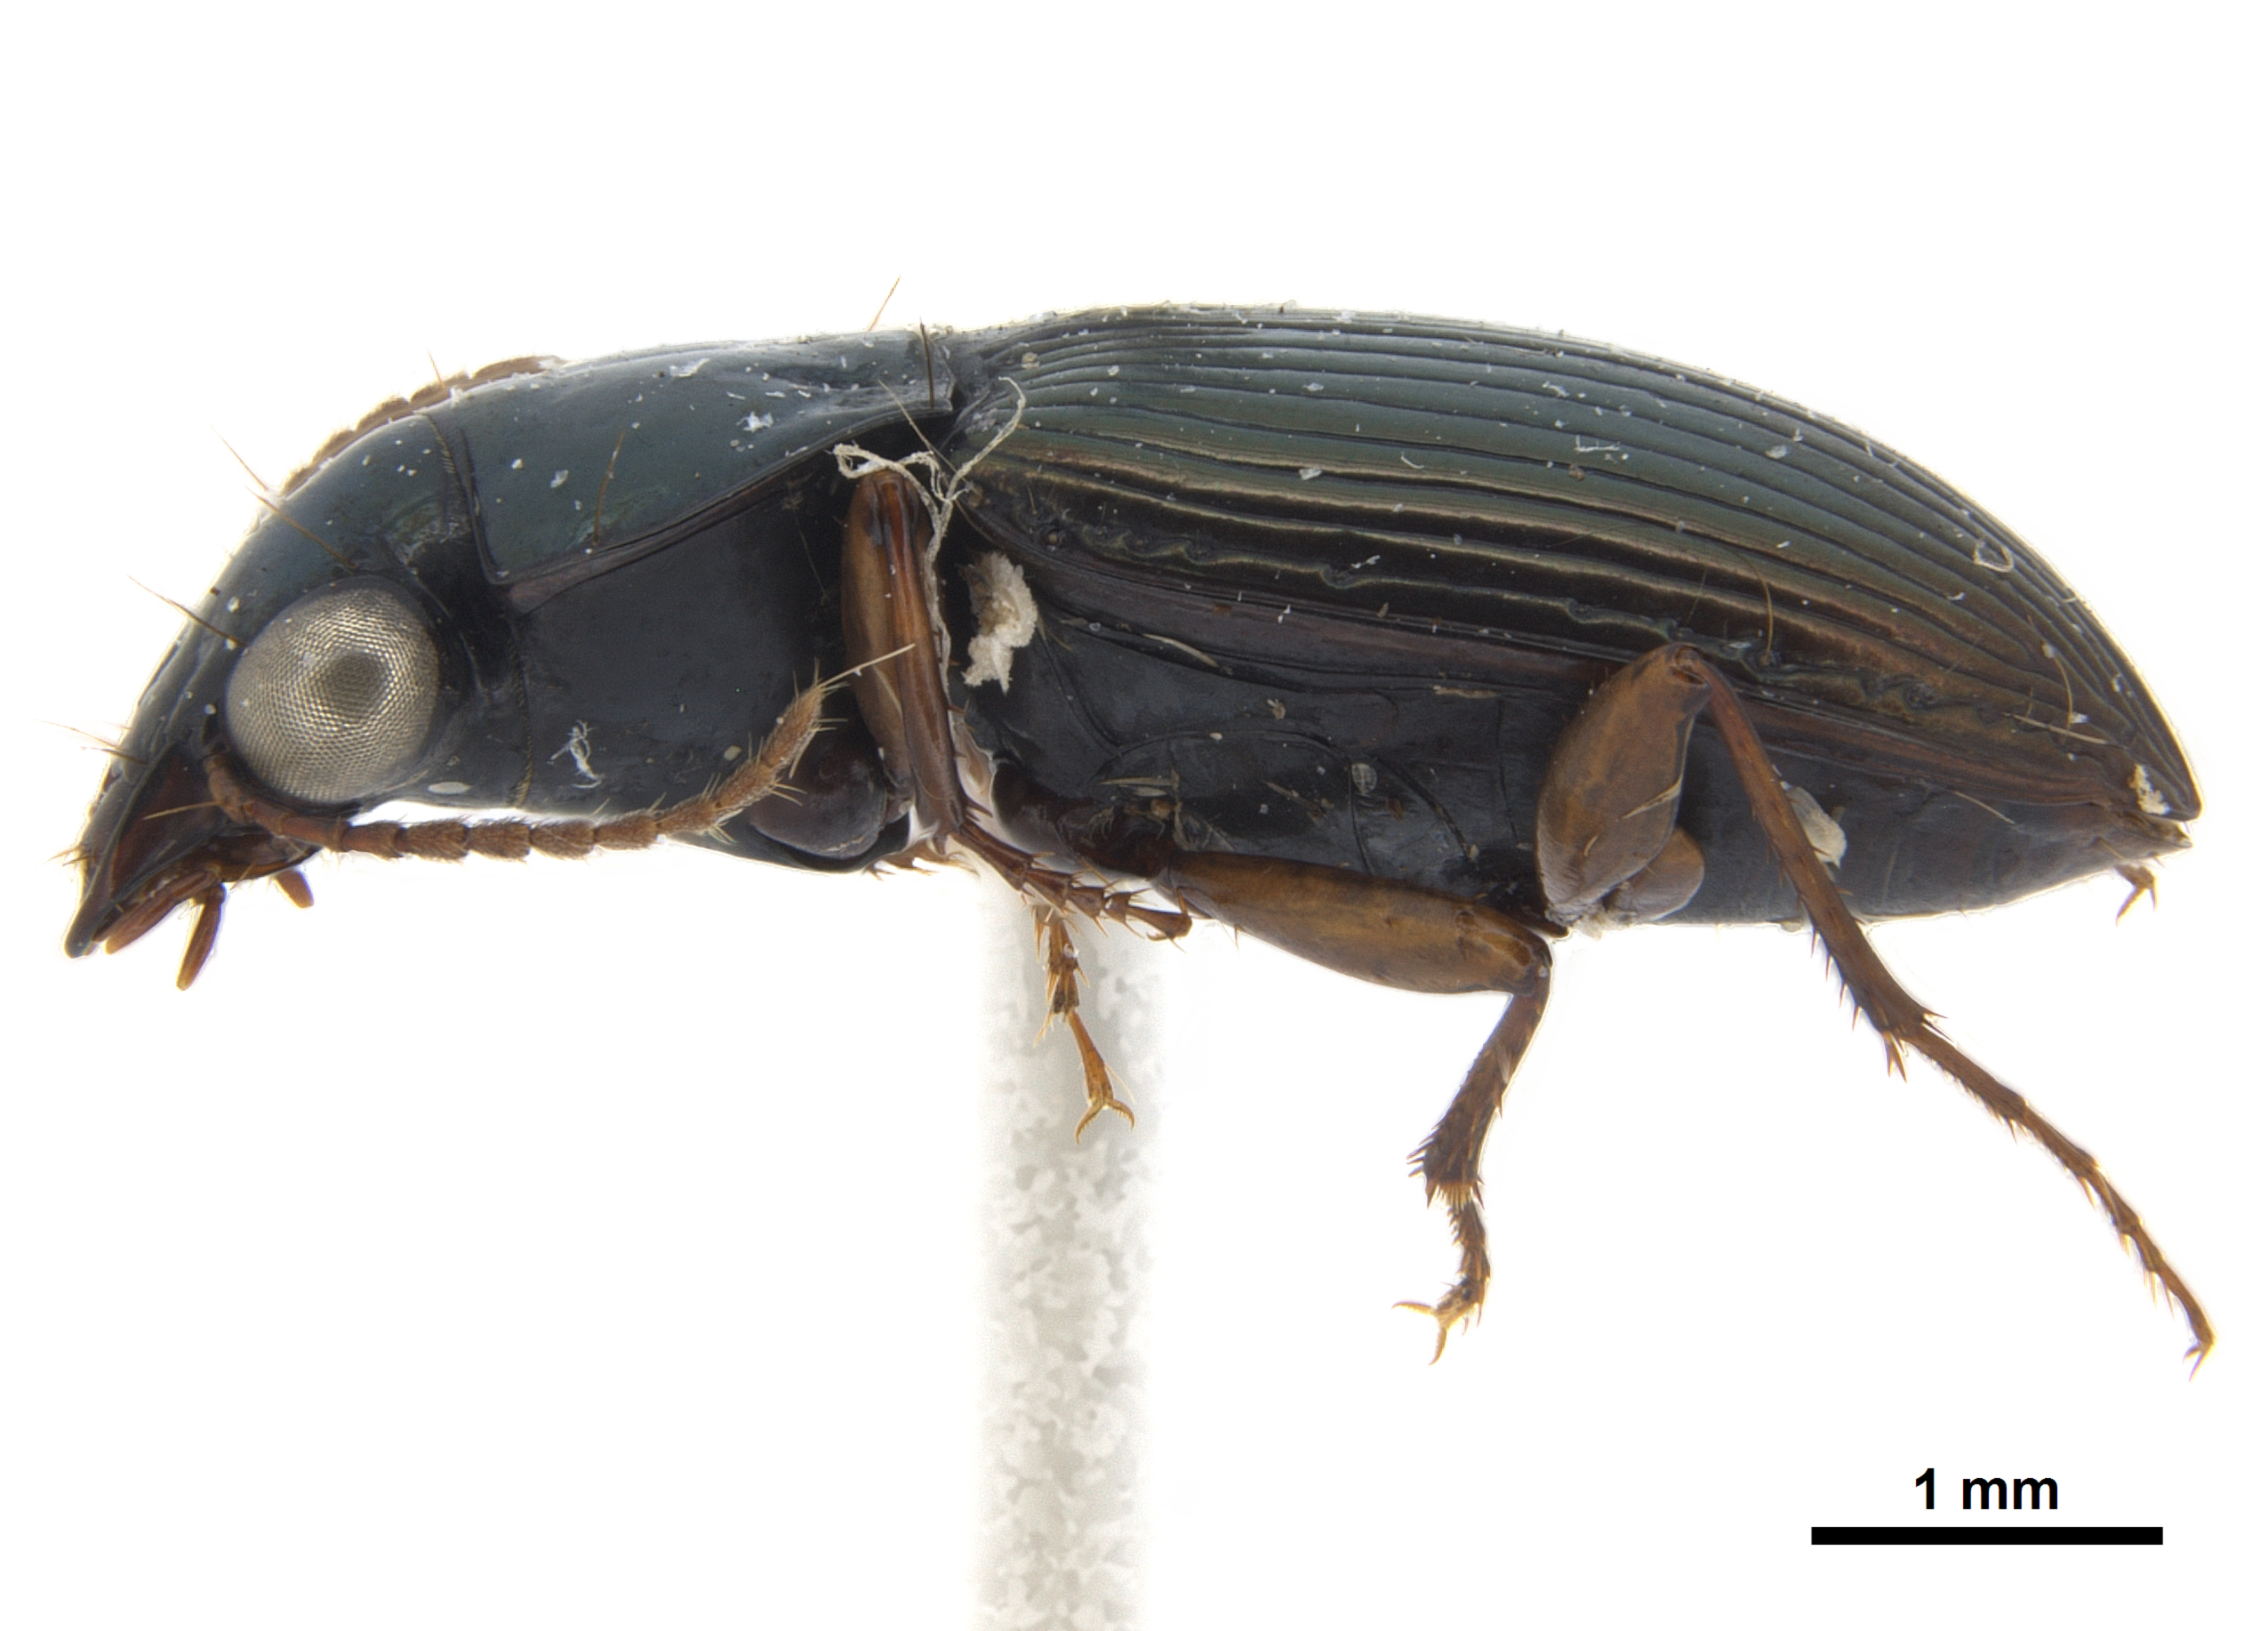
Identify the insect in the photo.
Abaris striolata
